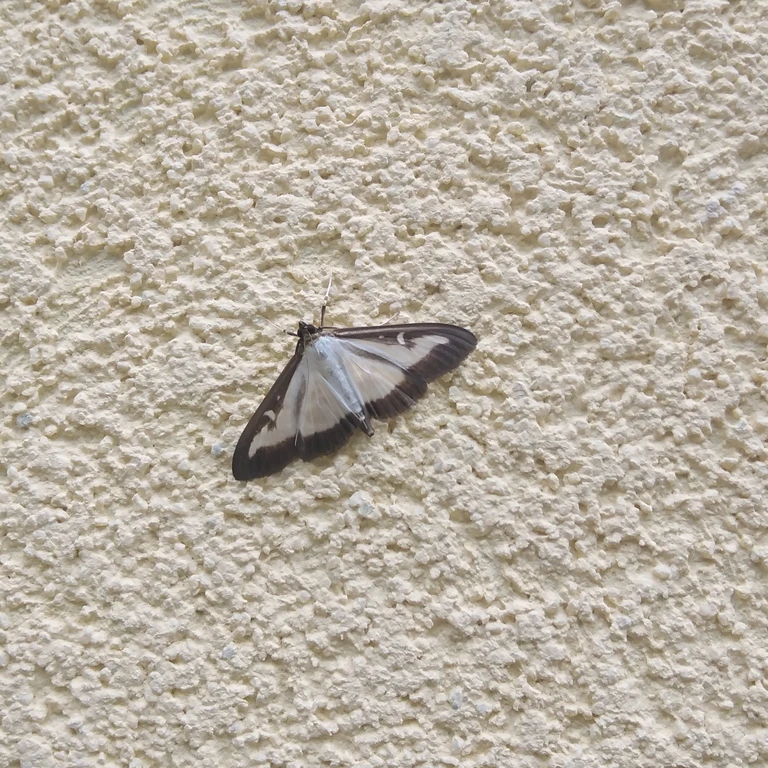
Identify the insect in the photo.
Cydalima perspectalis
